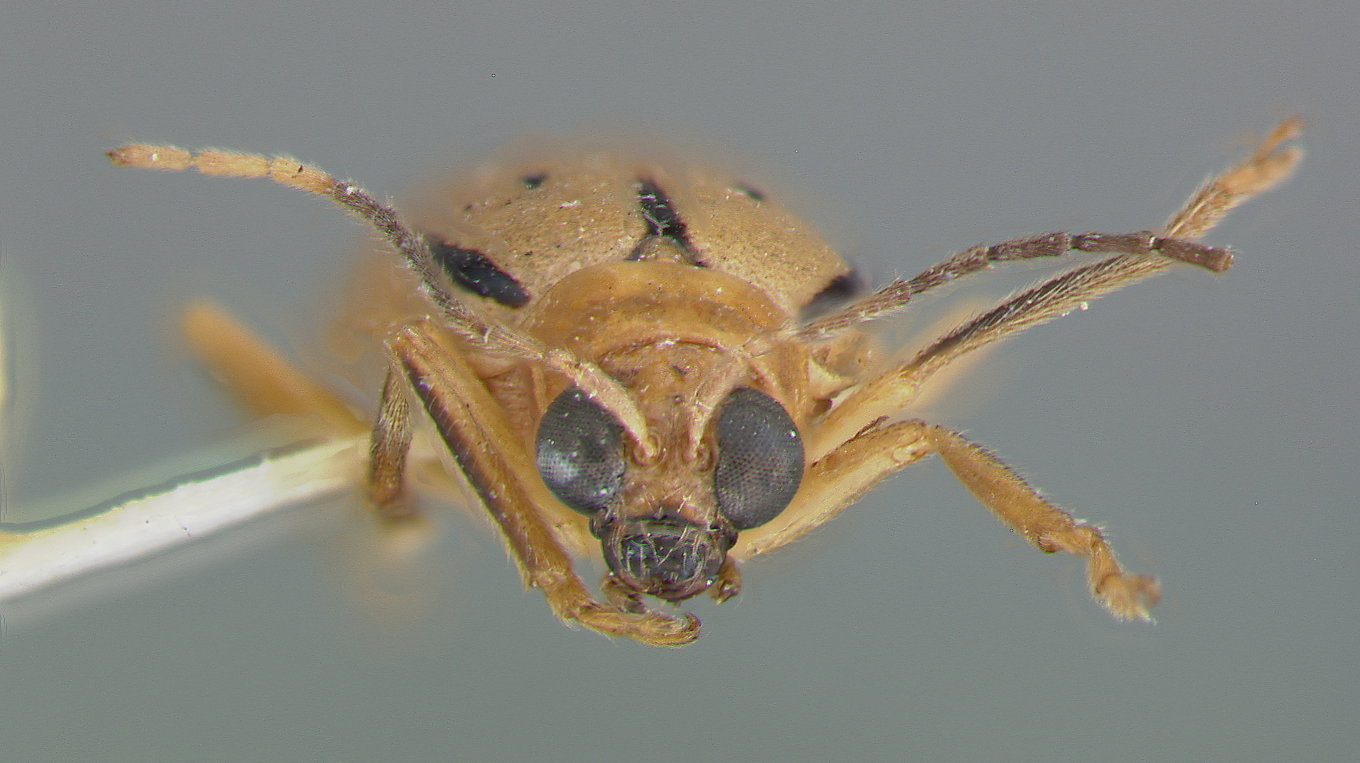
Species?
Neobrotica trichops
